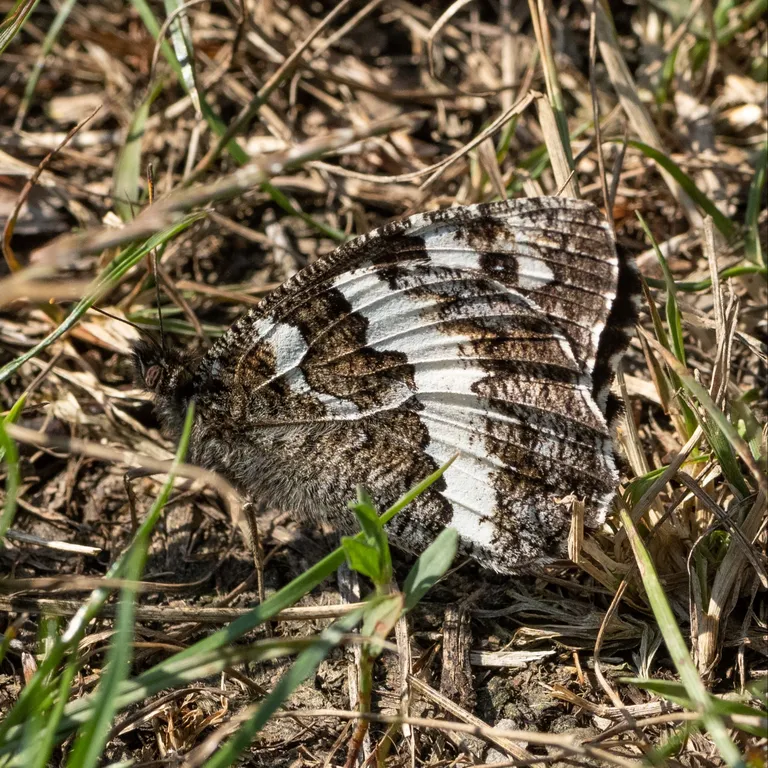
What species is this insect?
Brintesia circe
